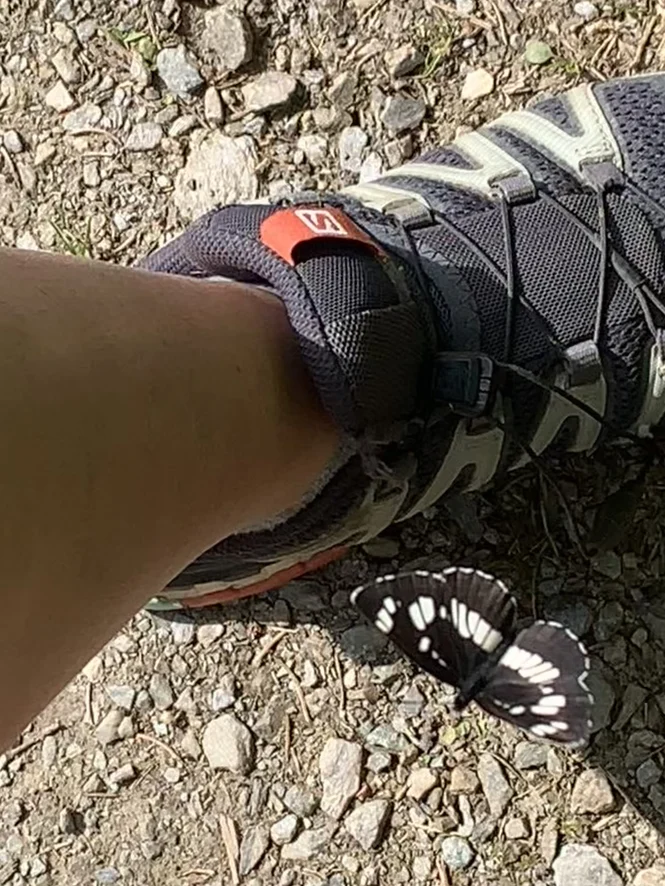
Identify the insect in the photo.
Neptis rivularis
